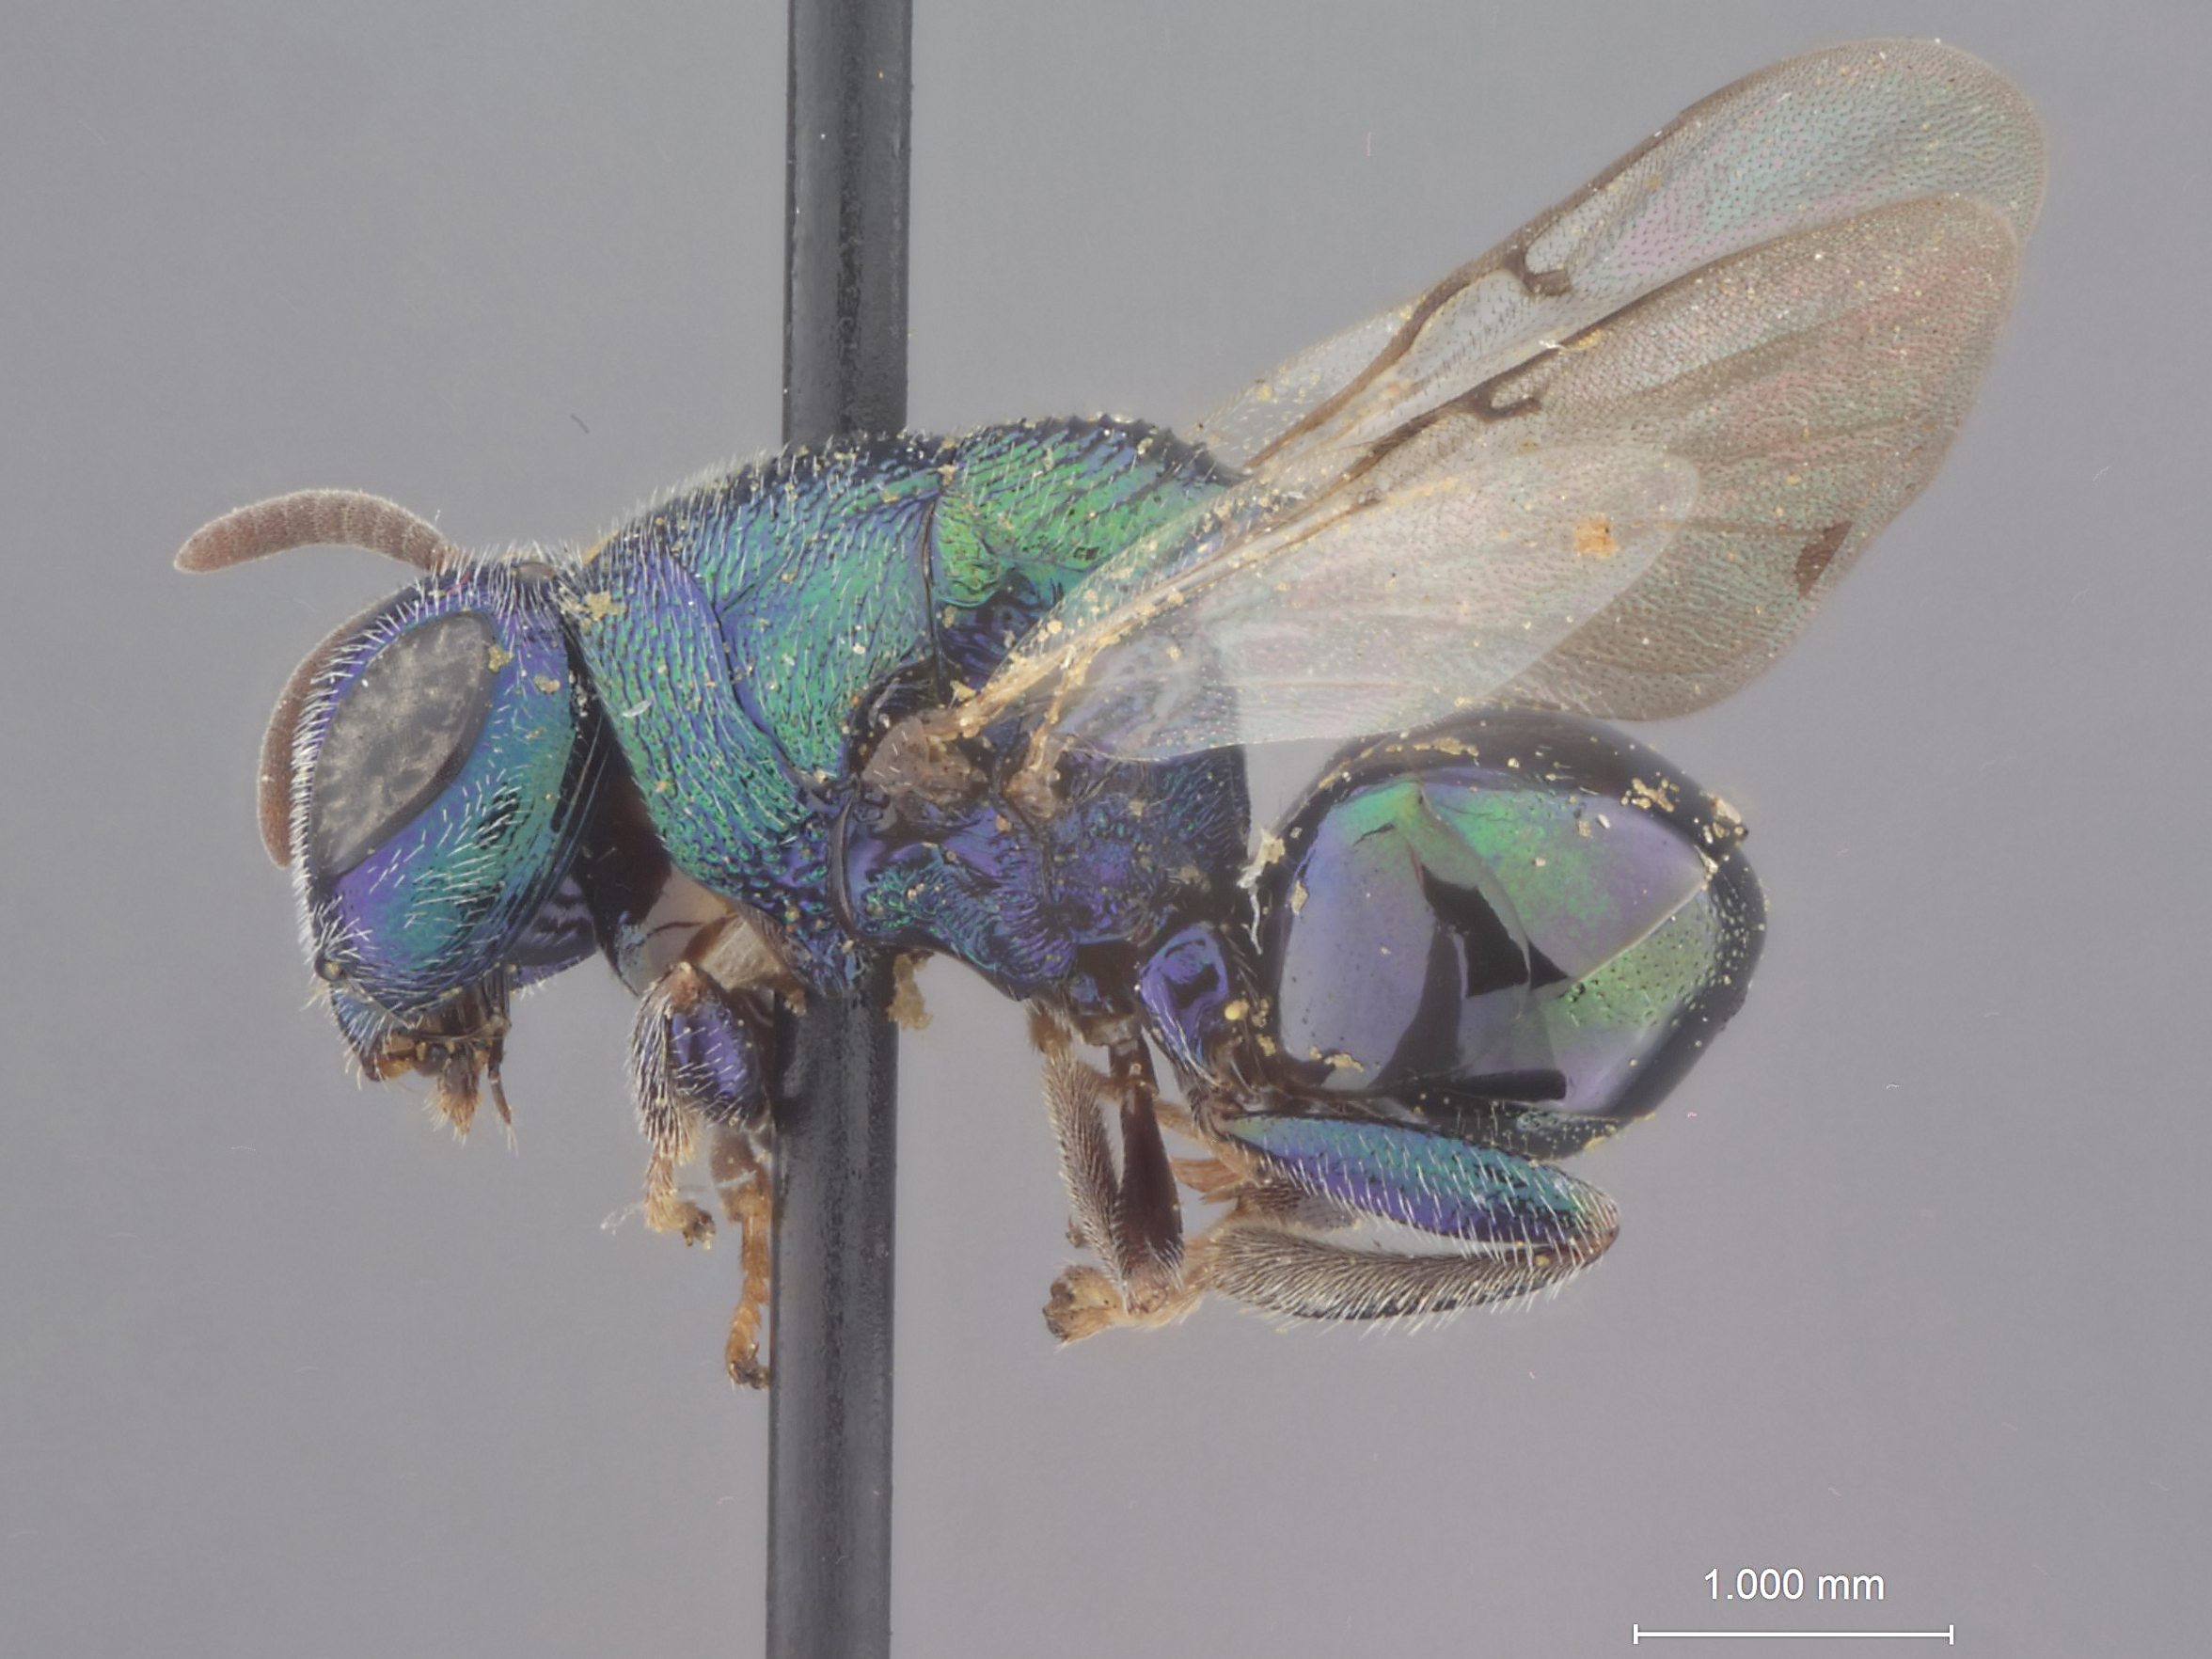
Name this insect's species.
Euperilampus krombeini
